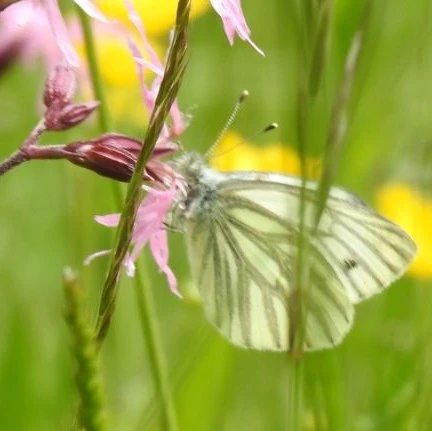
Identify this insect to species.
Pieris napi
